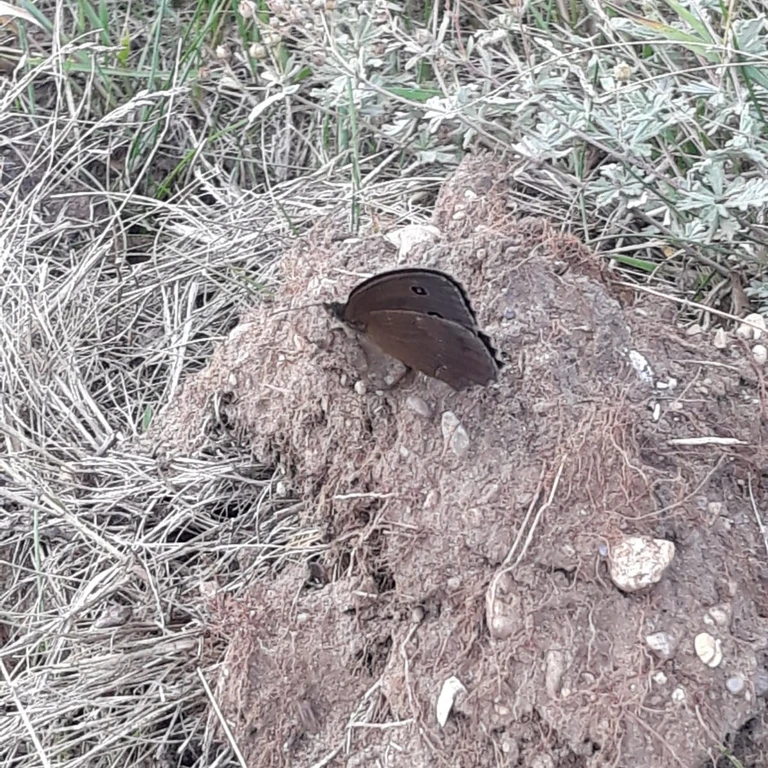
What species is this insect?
Minois dryas
